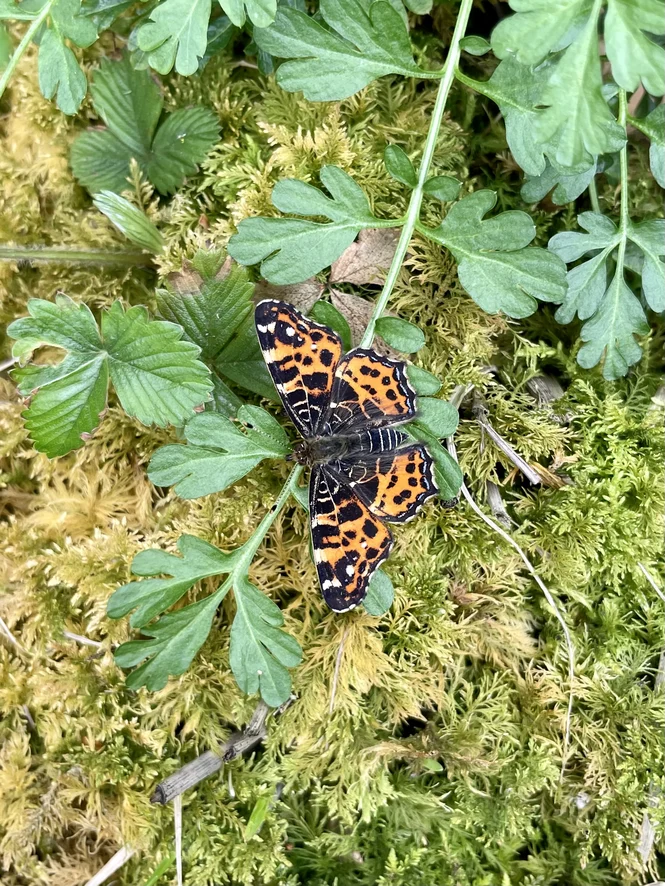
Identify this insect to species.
Araschnia levana
